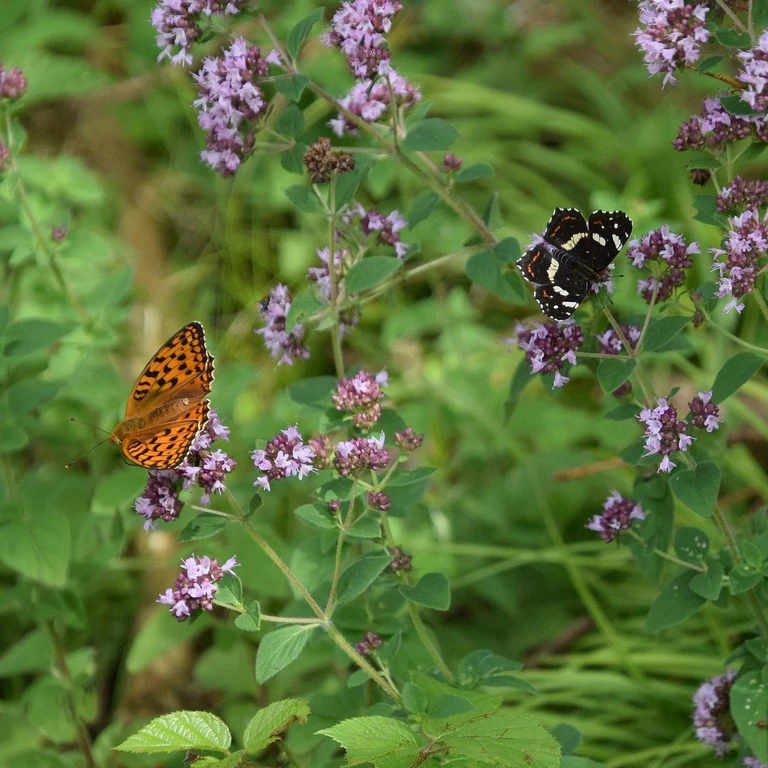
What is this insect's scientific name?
Araschnia levana
